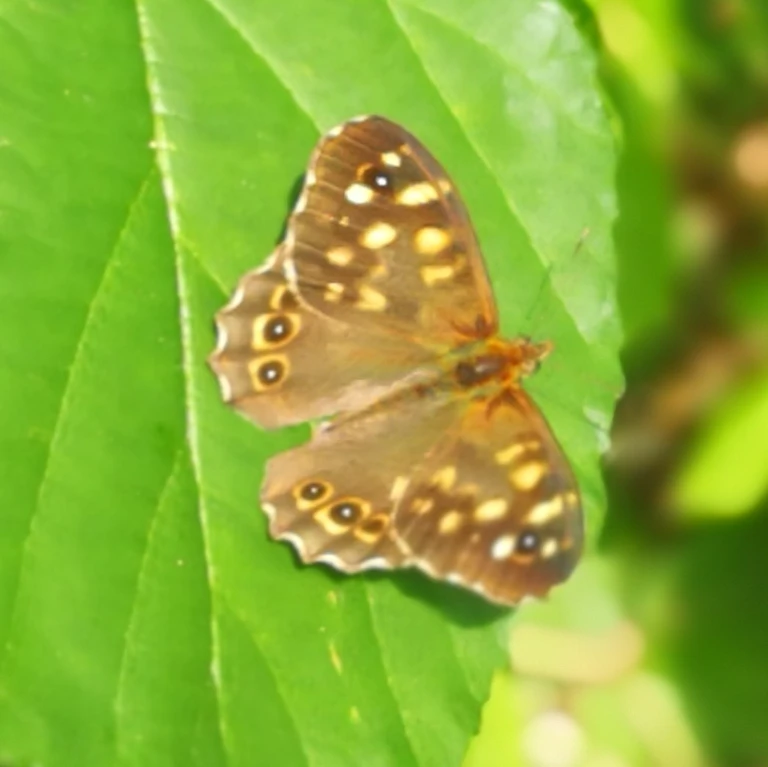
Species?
Pararge aegeria
